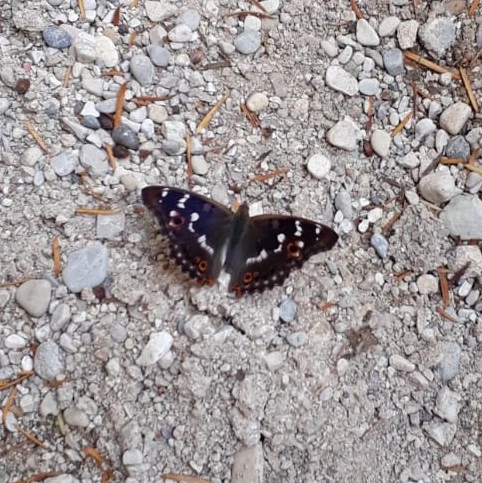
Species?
Apatura ilia
